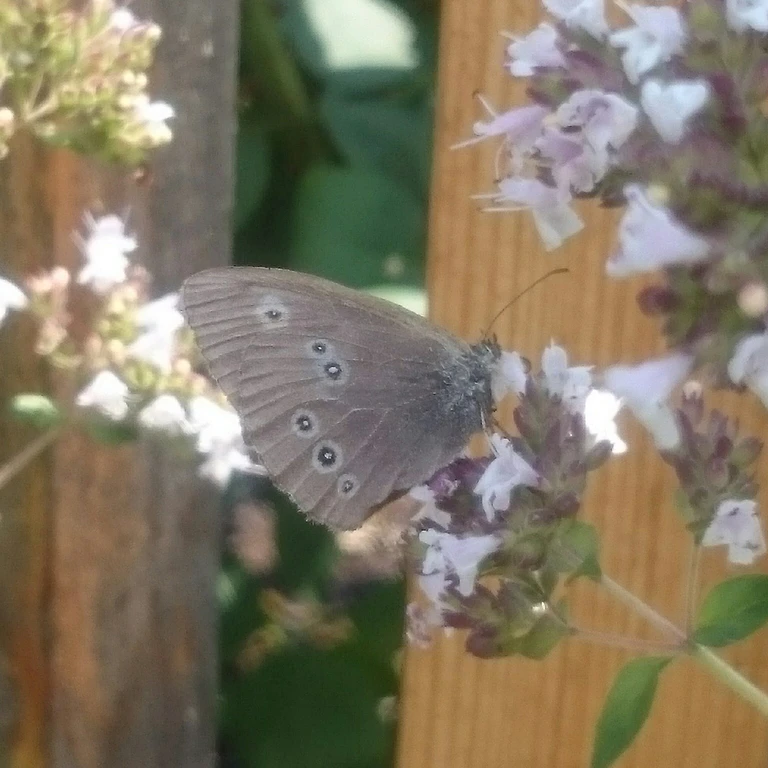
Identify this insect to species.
Aphantopus hyperantus
